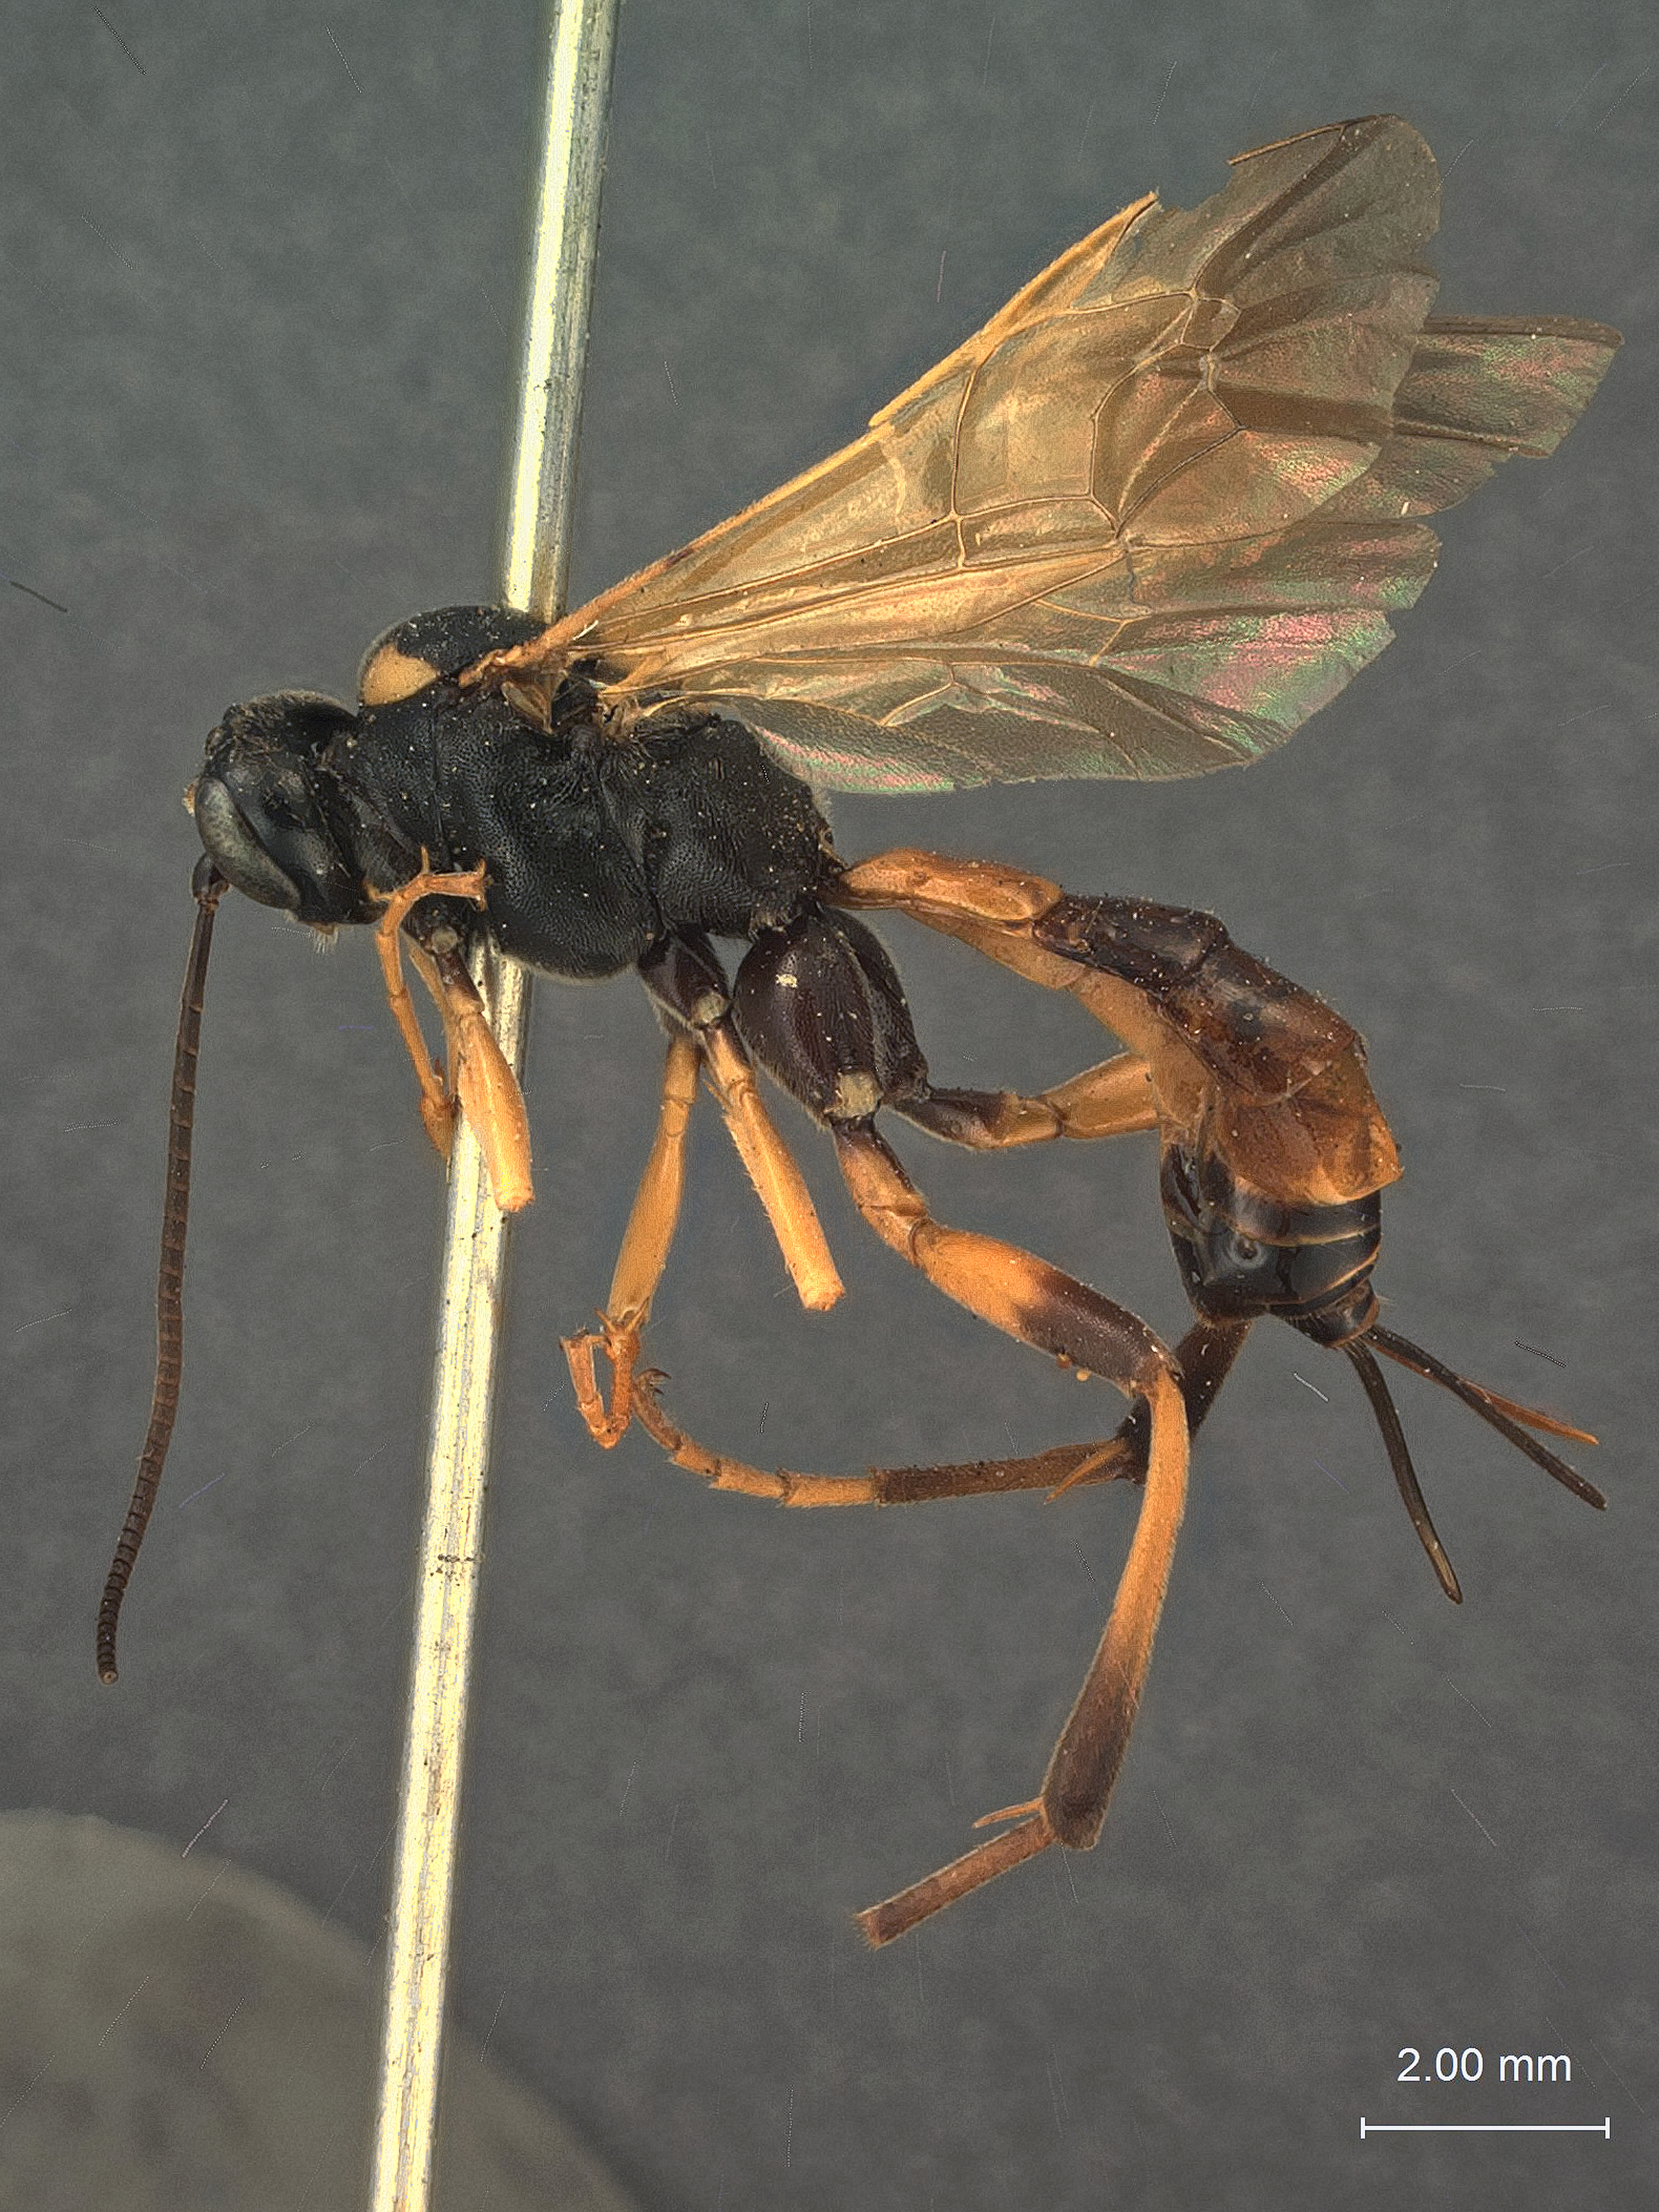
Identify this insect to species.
Exetastes igneipennis
